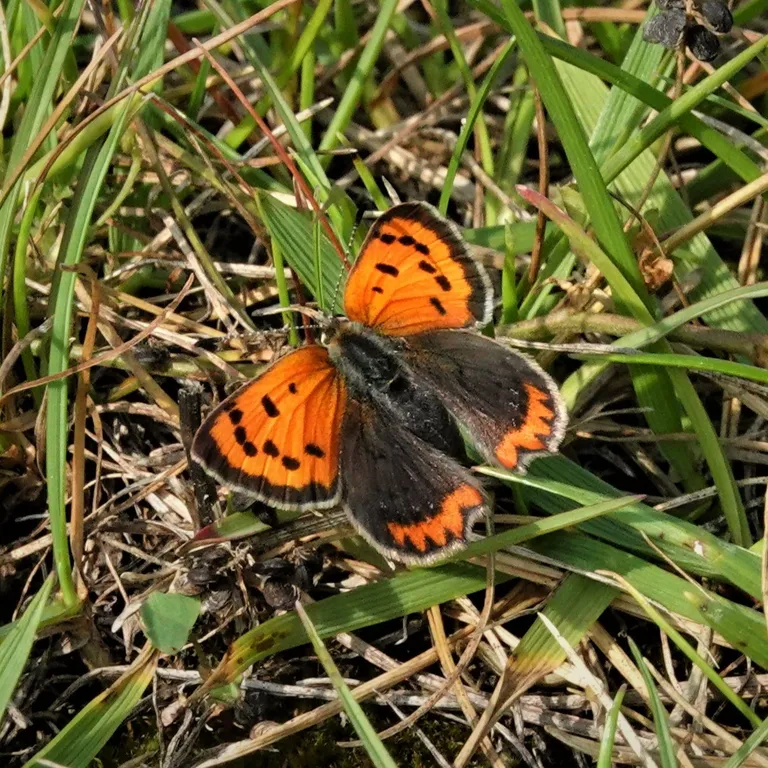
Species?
Lycaena phlaeas
